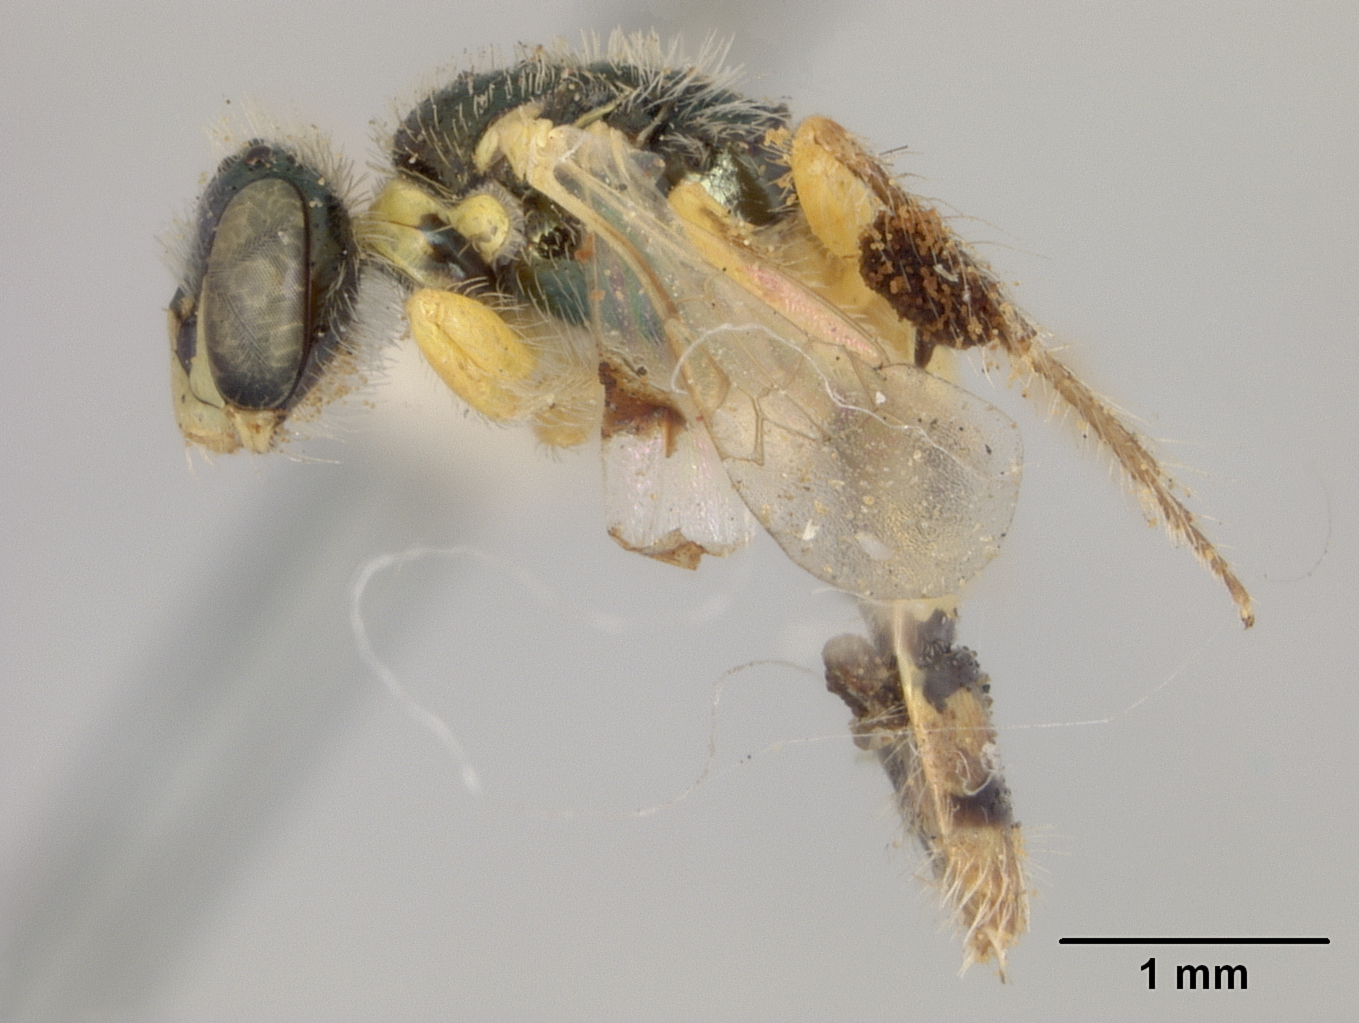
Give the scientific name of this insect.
Perdita interserta
